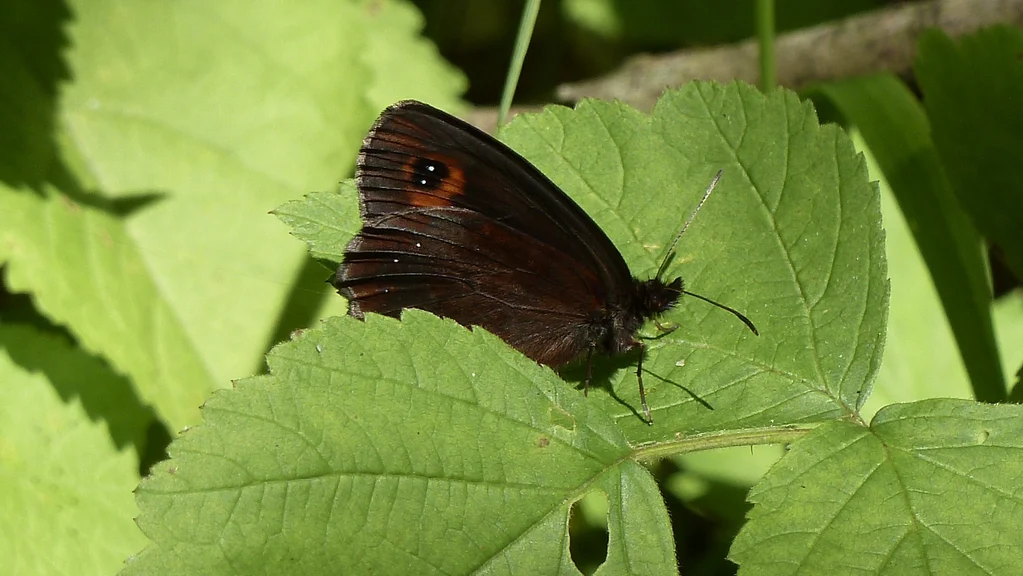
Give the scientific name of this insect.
Erebia aethiops
